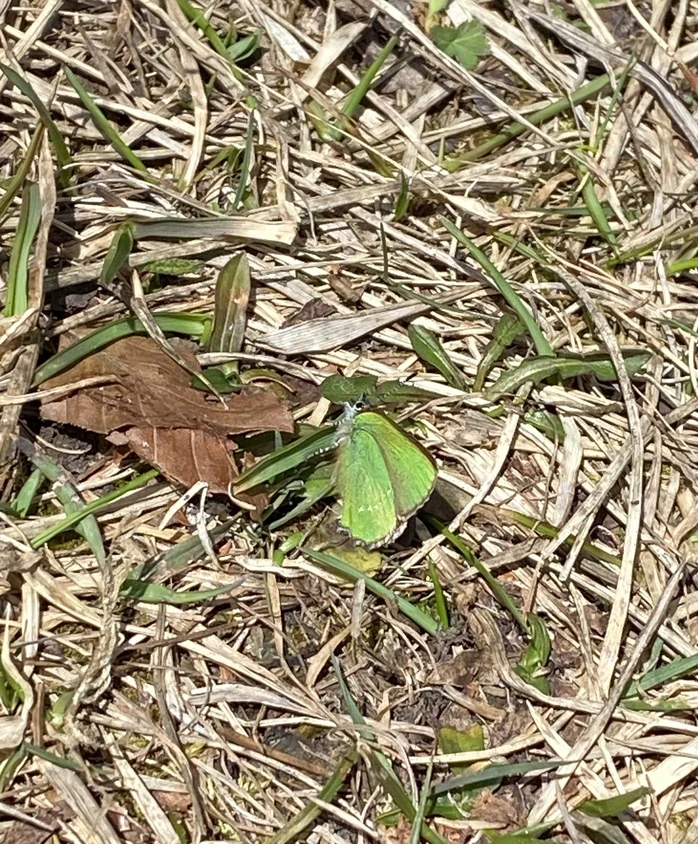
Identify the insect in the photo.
Callophrys rubi
